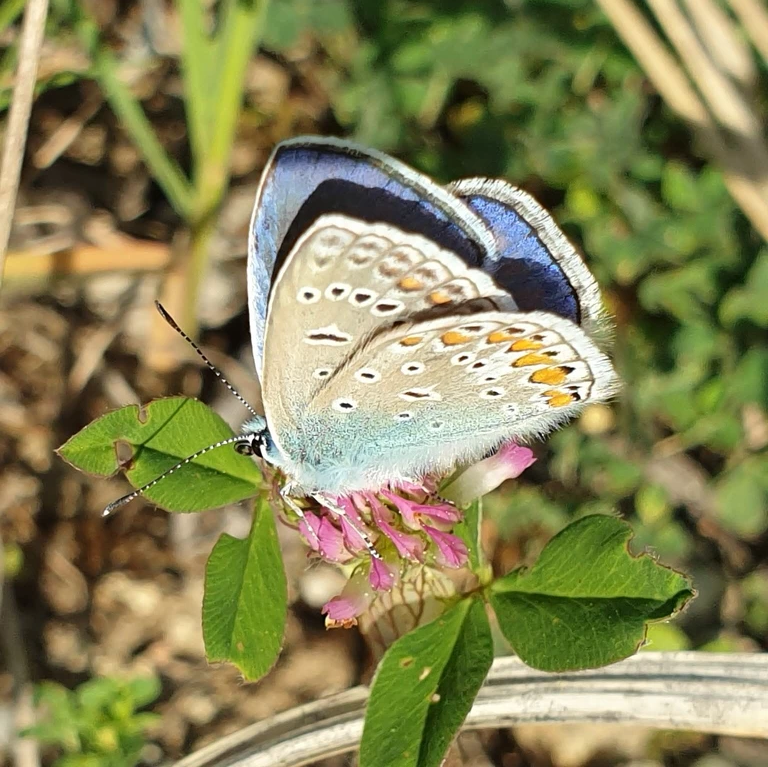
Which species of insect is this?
Polyommatus icarus
